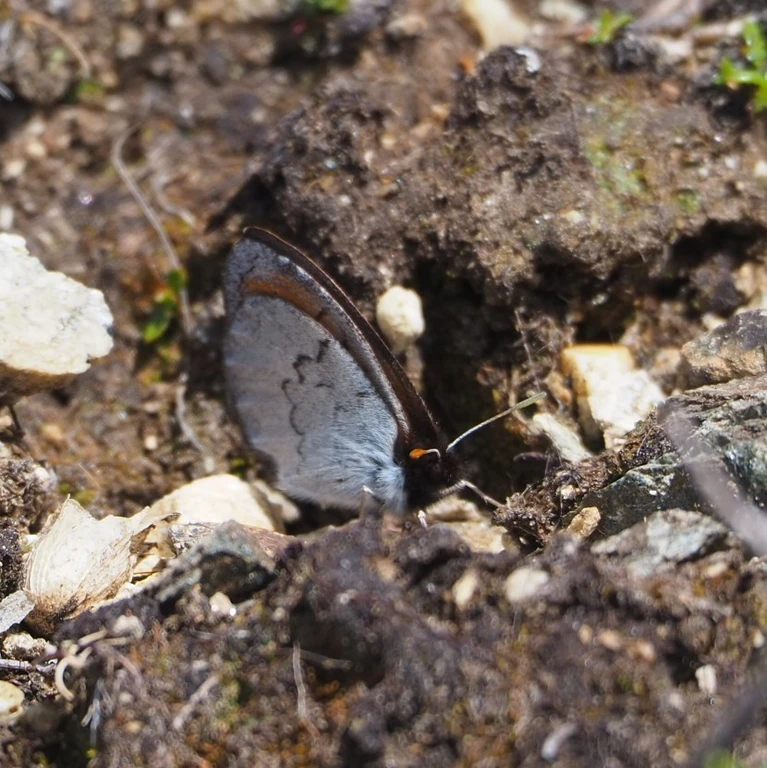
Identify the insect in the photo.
Erebia pandrose
